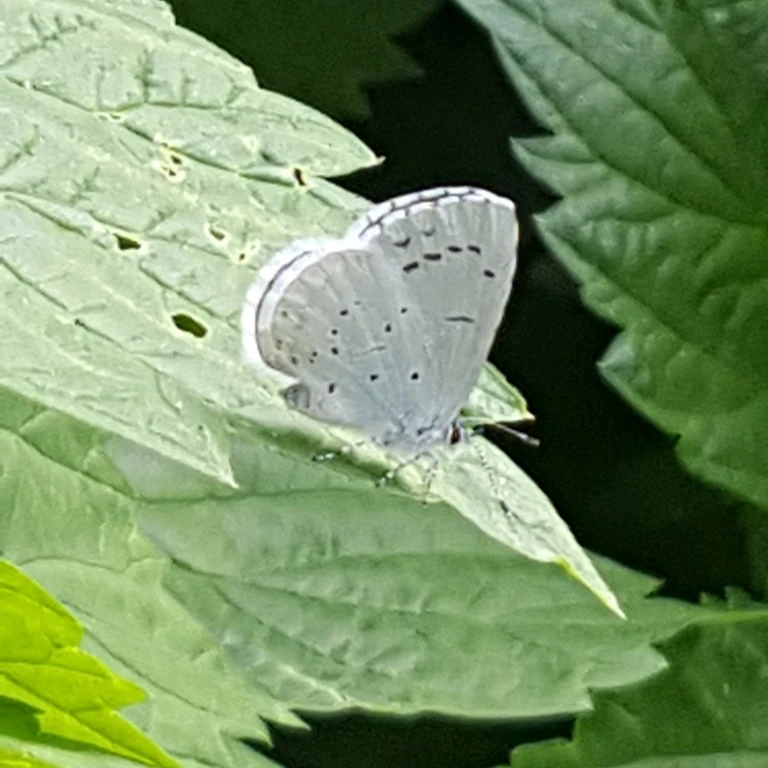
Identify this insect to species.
Celastrina argiolus
